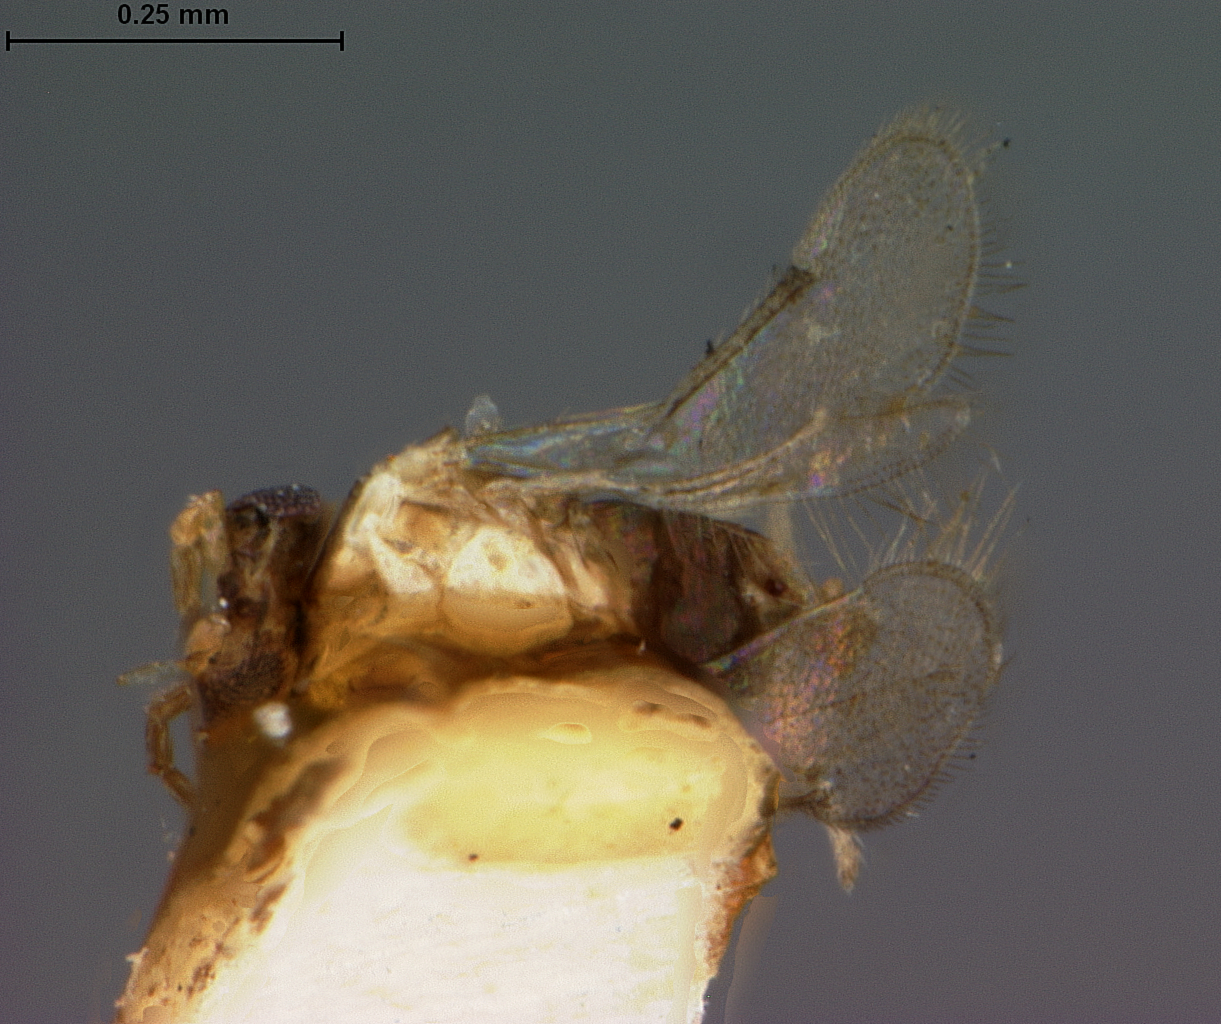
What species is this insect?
Aspidiotiphagus aleyrodis
